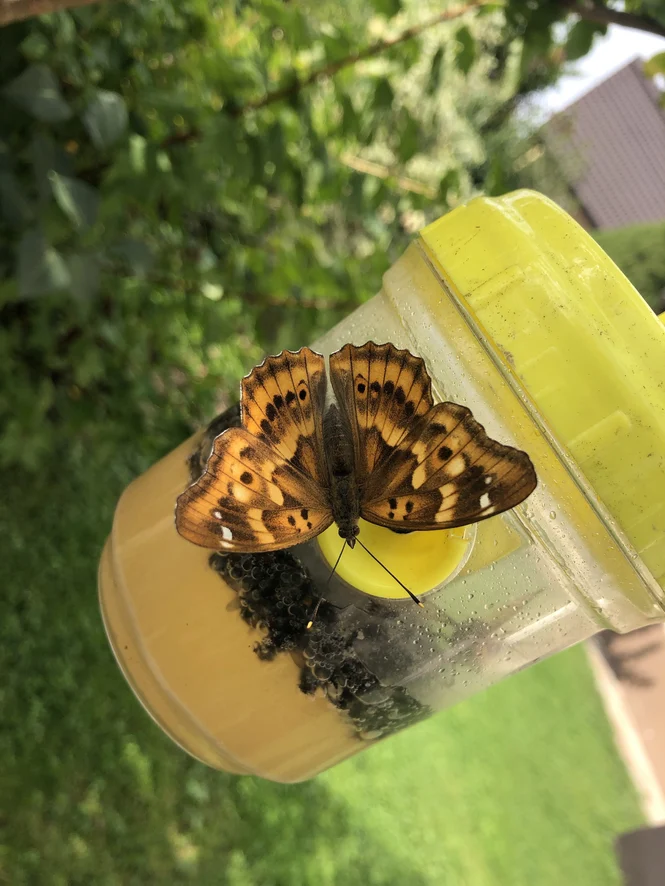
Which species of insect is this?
Apatura ilia
